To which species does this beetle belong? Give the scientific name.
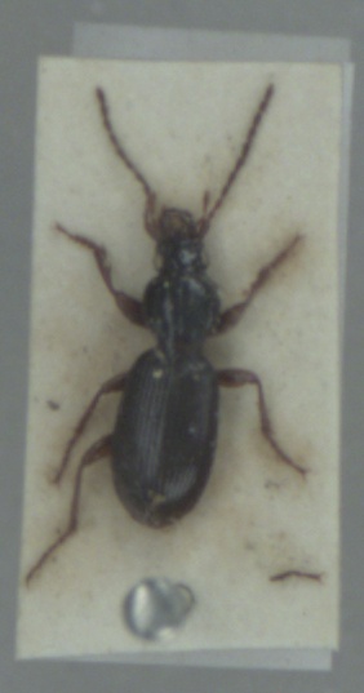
Stomis pumicatus
